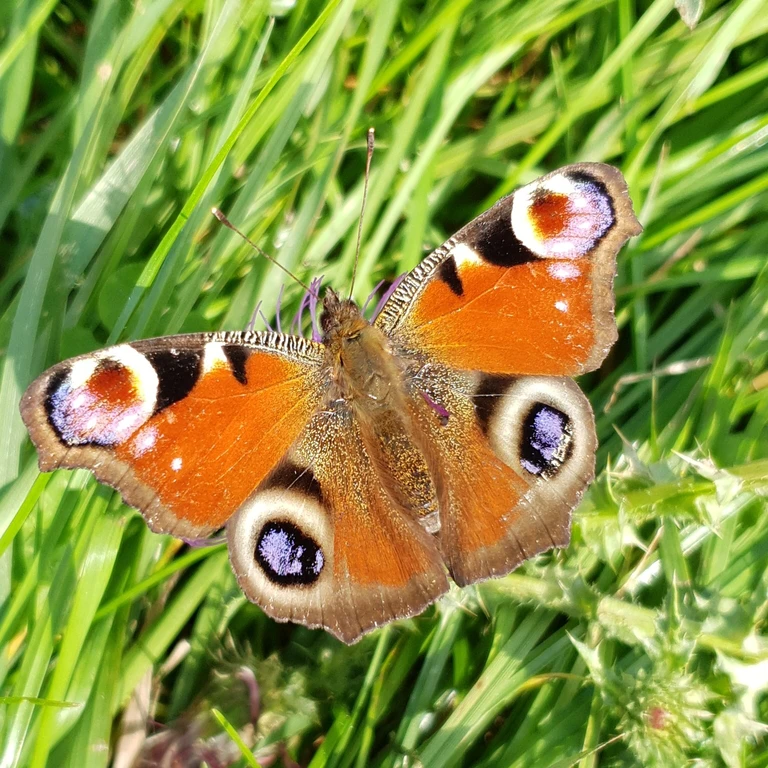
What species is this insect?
Aglais io
